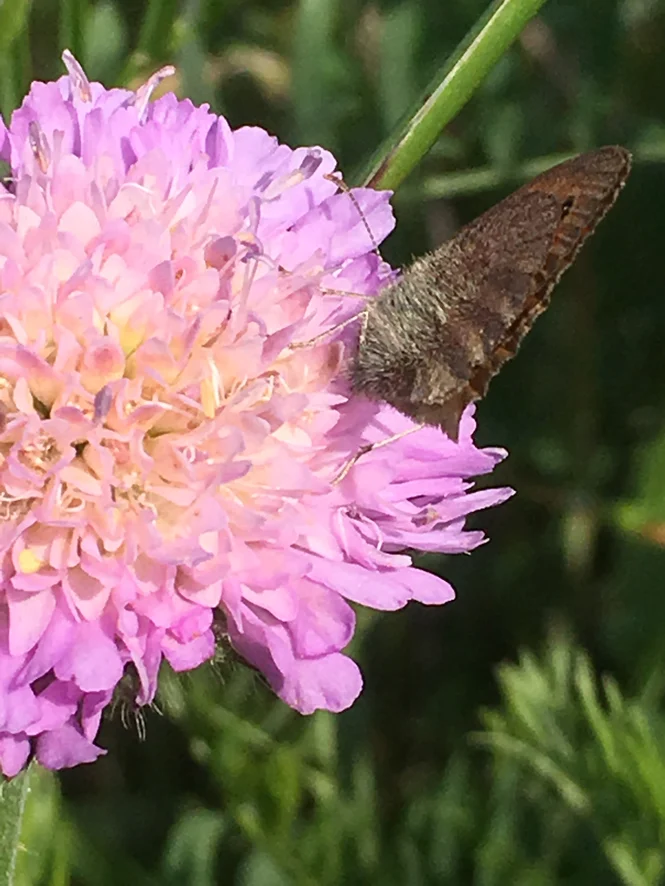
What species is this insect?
Coenonympha pamphilus
